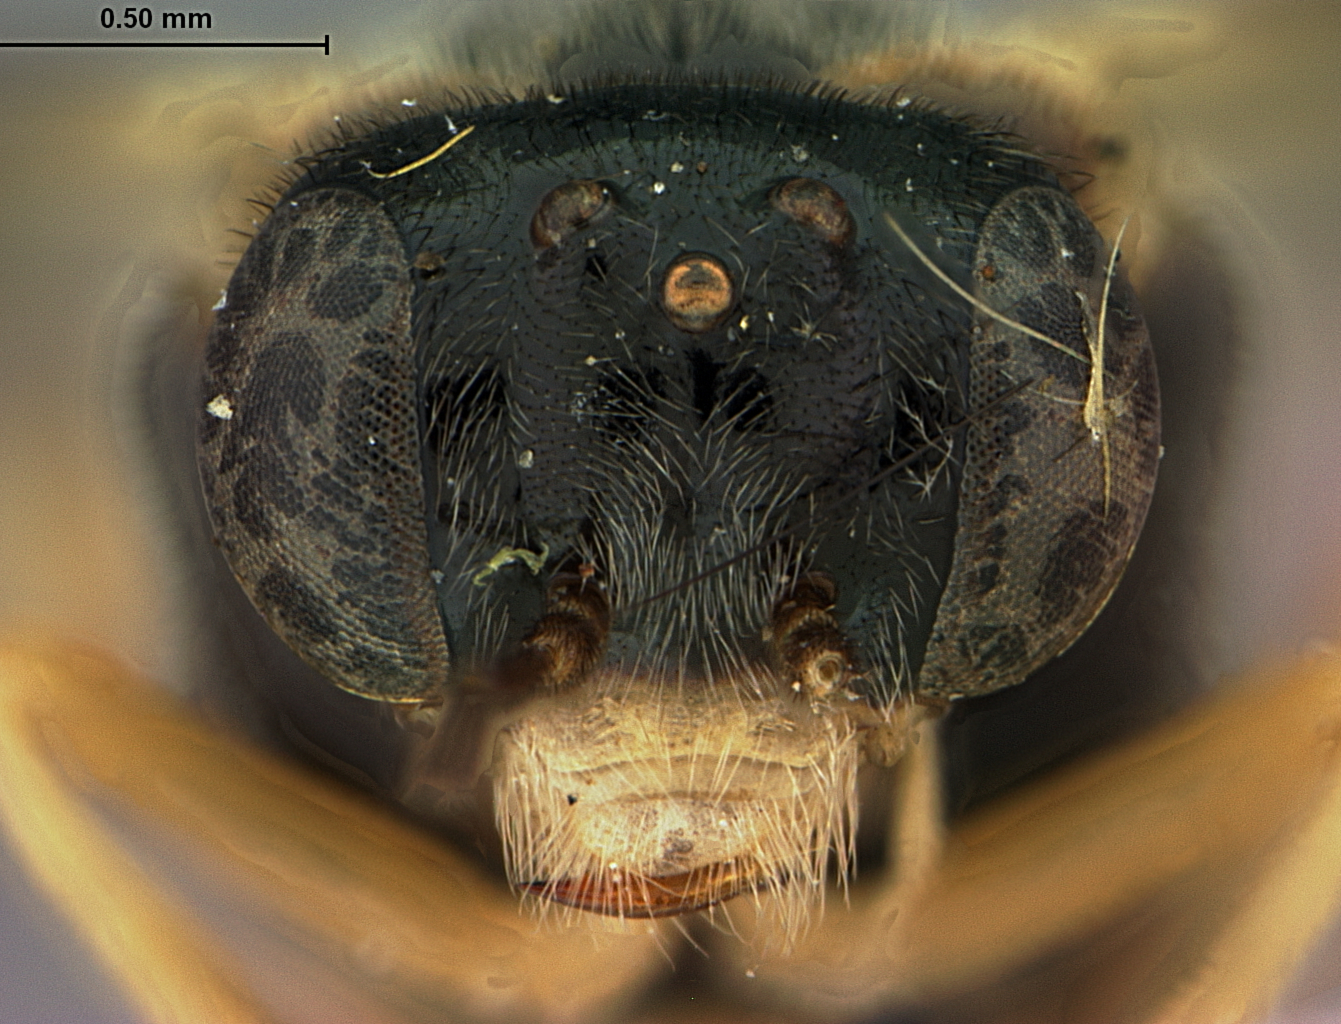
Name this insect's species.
Acordulecera nigritarsis
